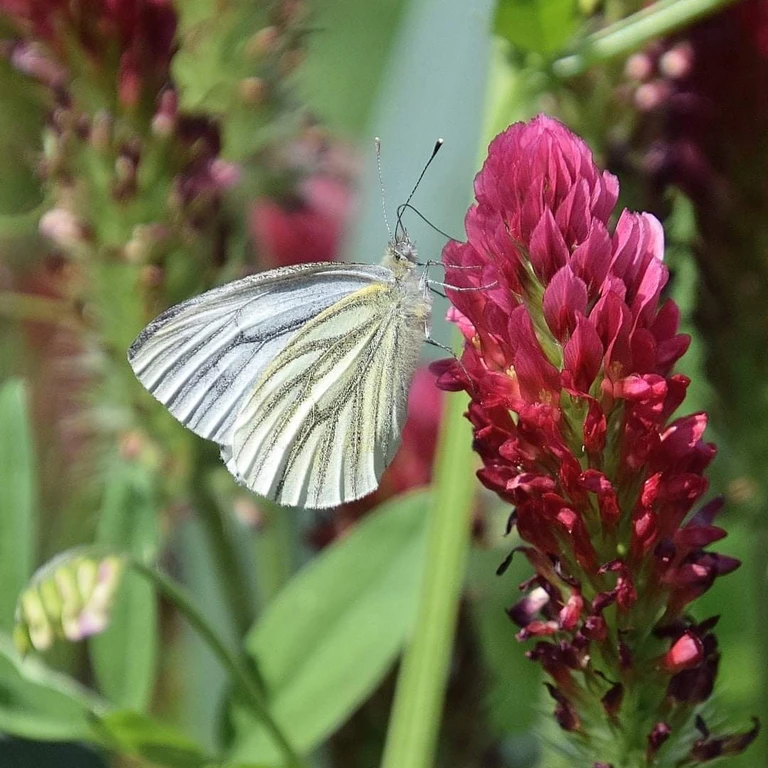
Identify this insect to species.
Pieris napi
